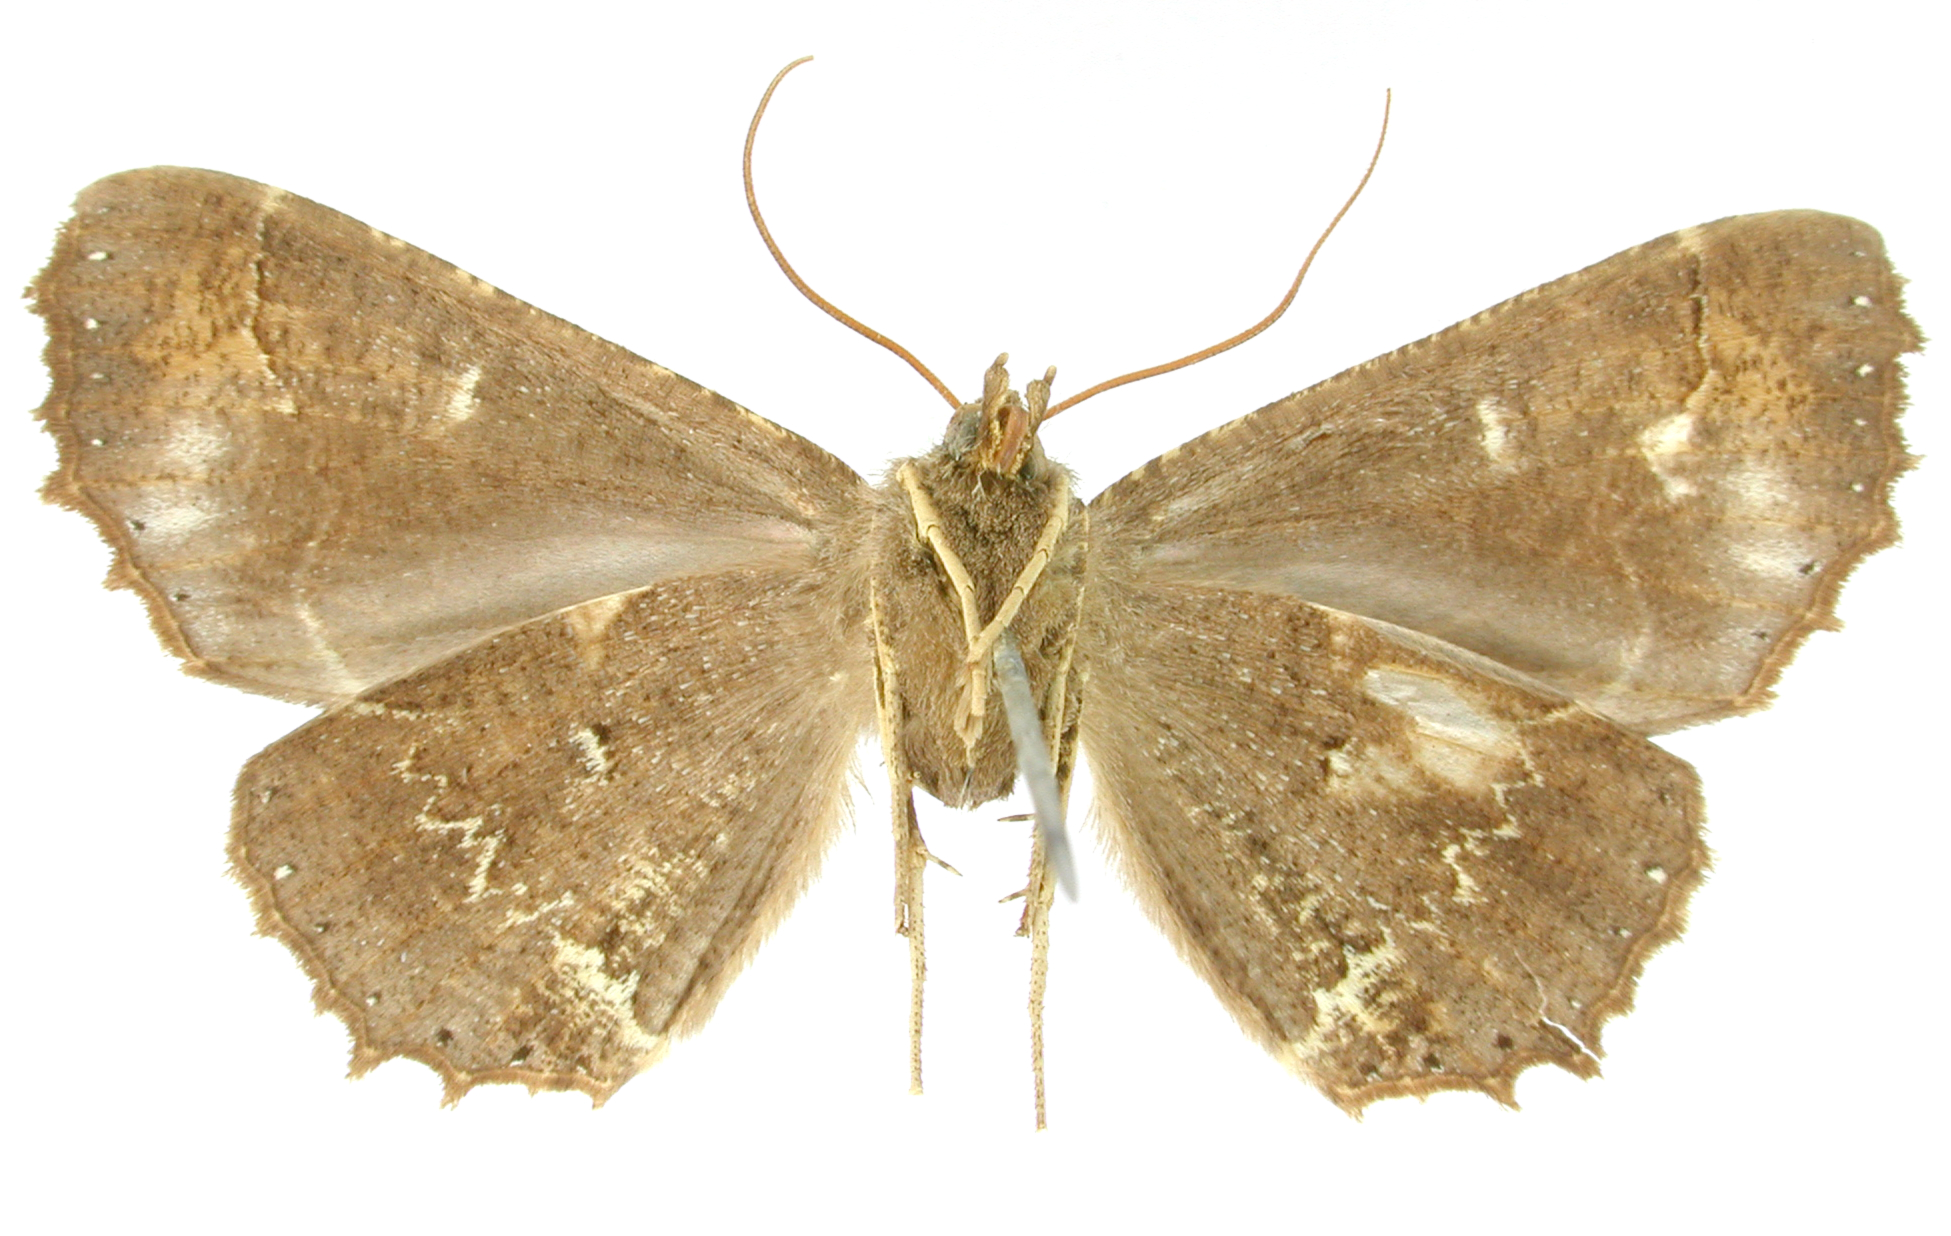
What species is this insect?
Pero alboculata
